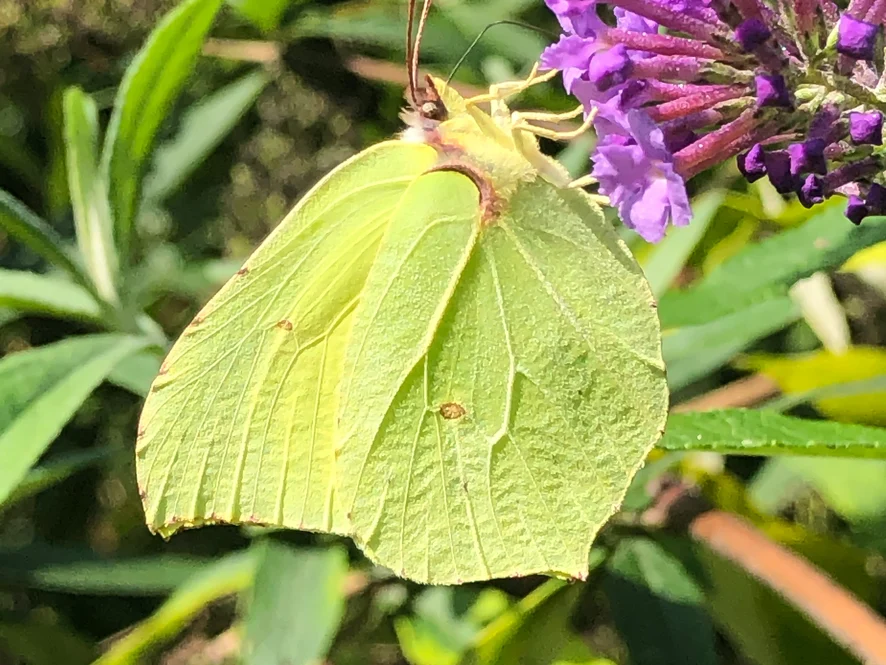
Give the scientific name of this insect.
Gonepteryx rhamni
